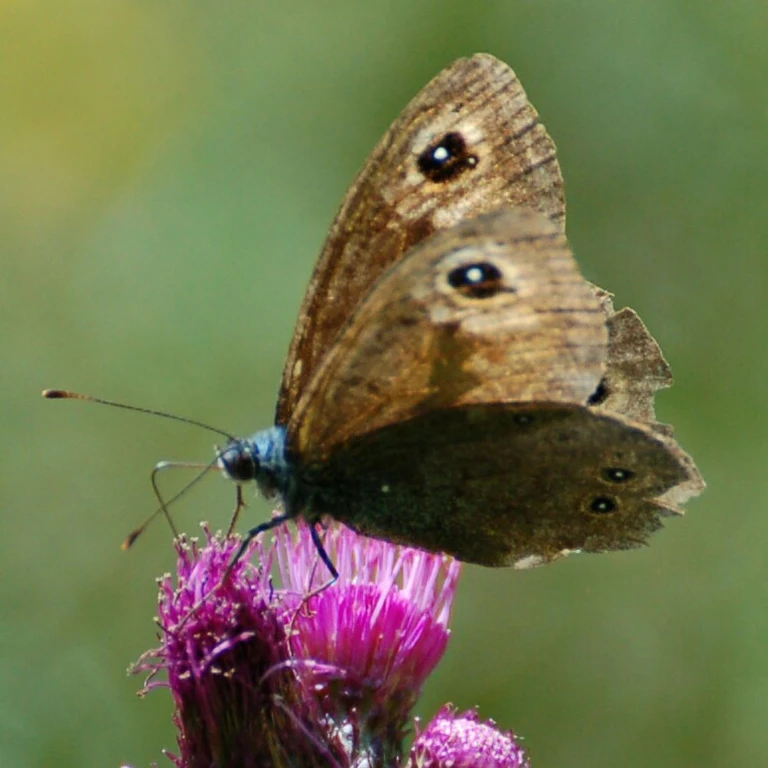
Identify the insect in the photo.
Lasiommata maera (also Pararge maera)
